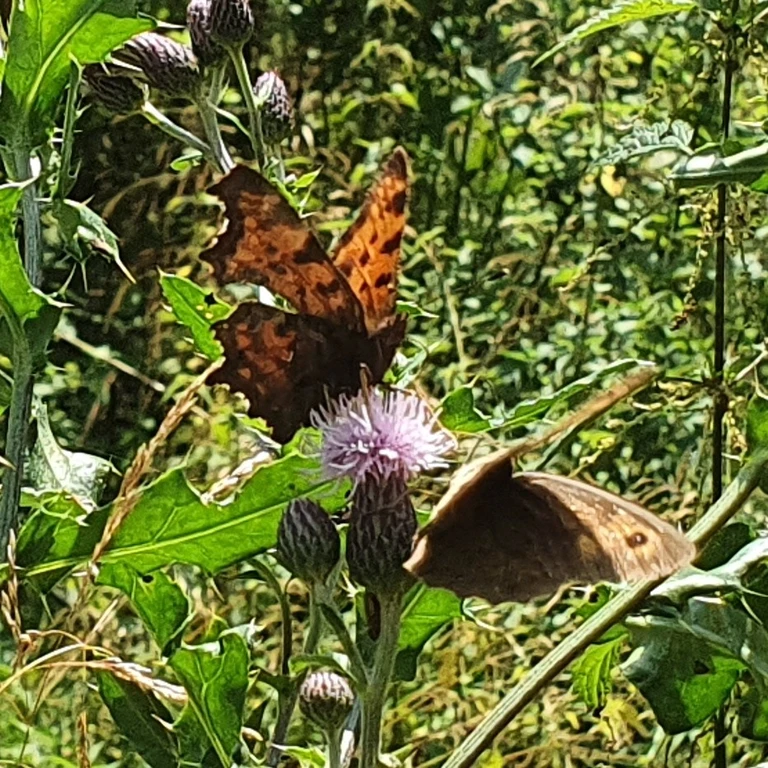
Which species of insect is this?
Polygonia c-album
